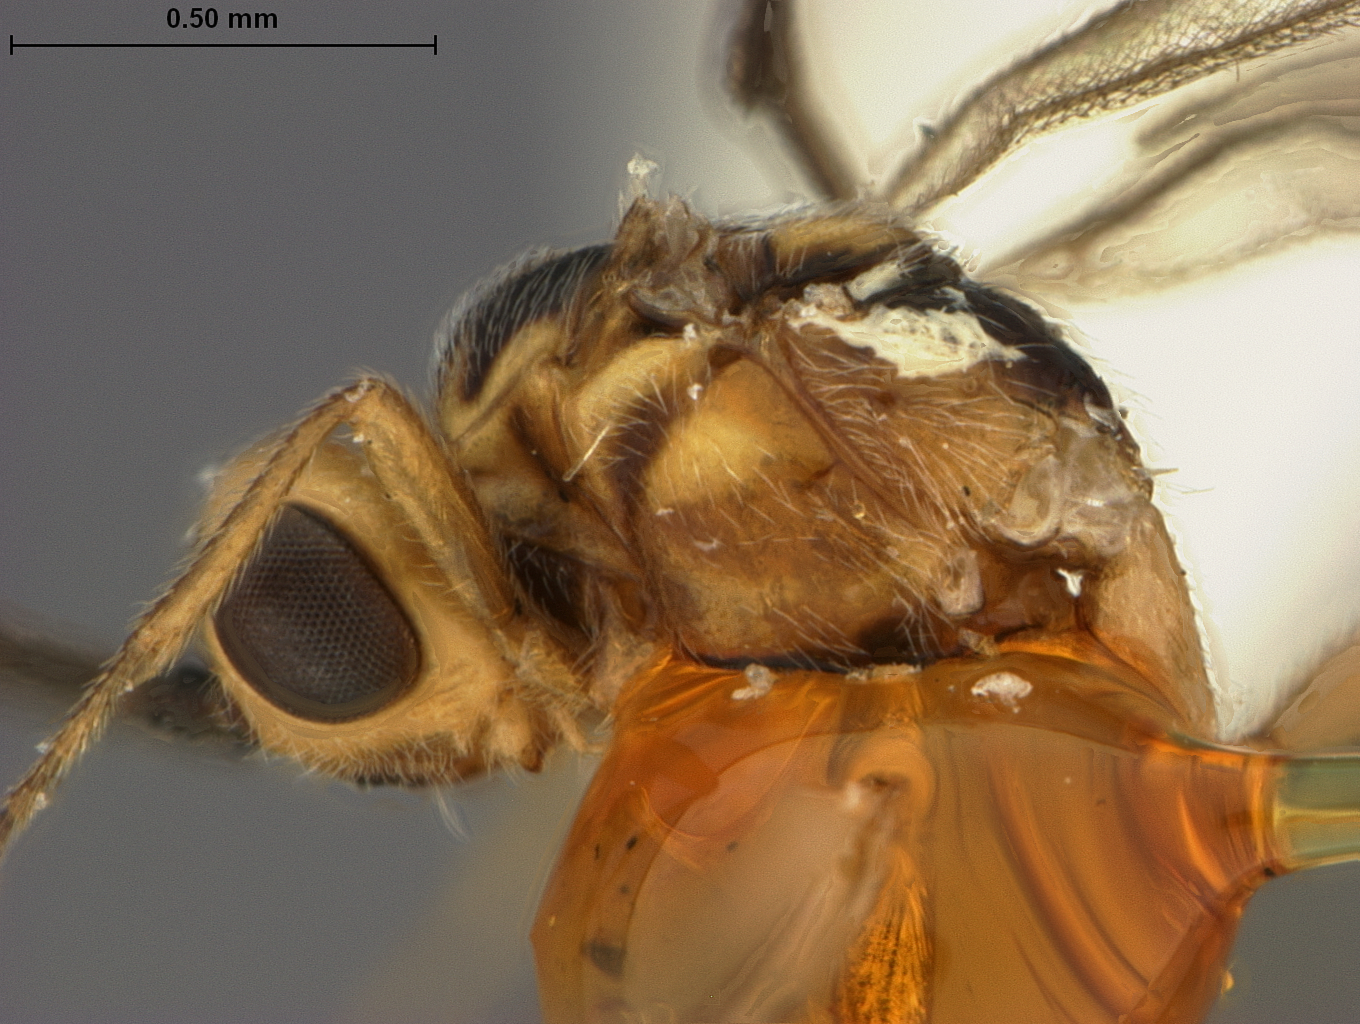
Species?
Microbracon luteiceps
